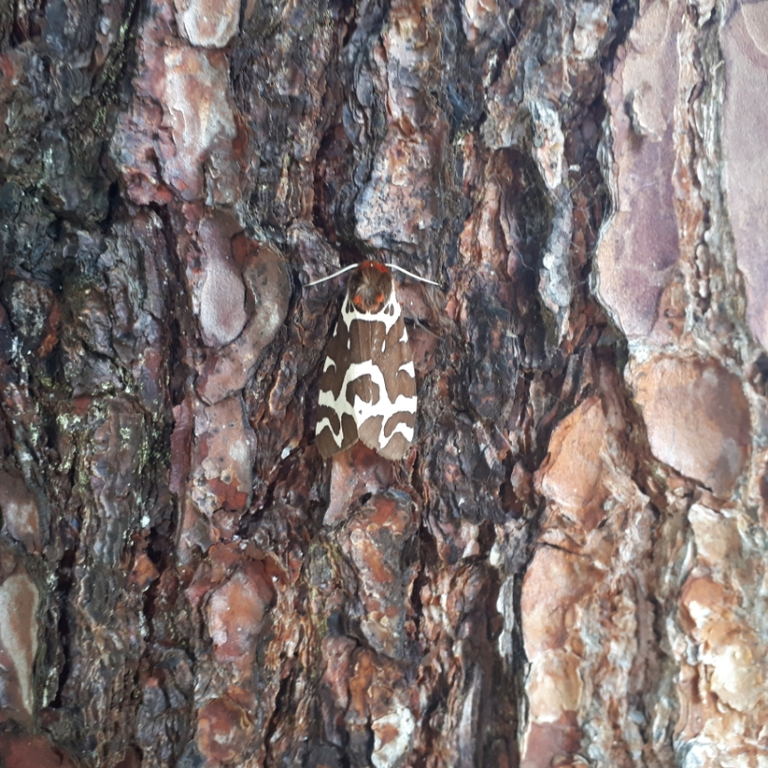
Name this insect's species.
Arctia caja
